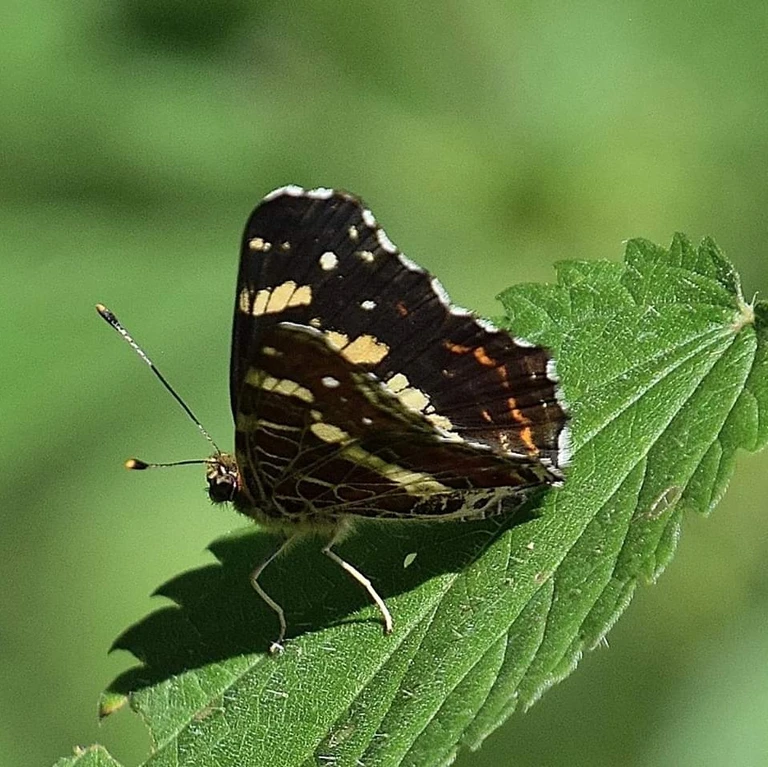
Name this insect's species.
Araschnia levana
